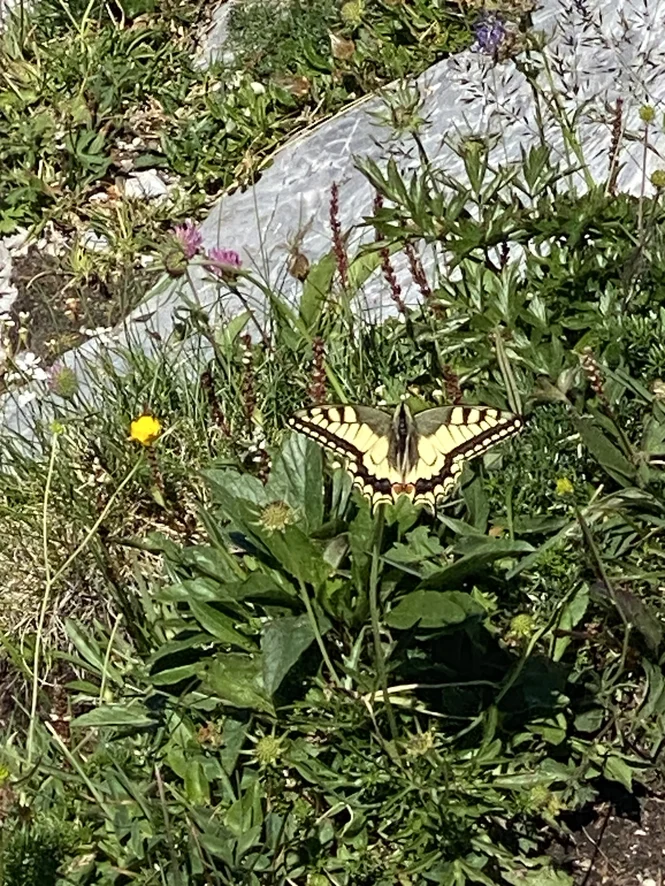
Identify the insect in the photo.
Papilio machaon
